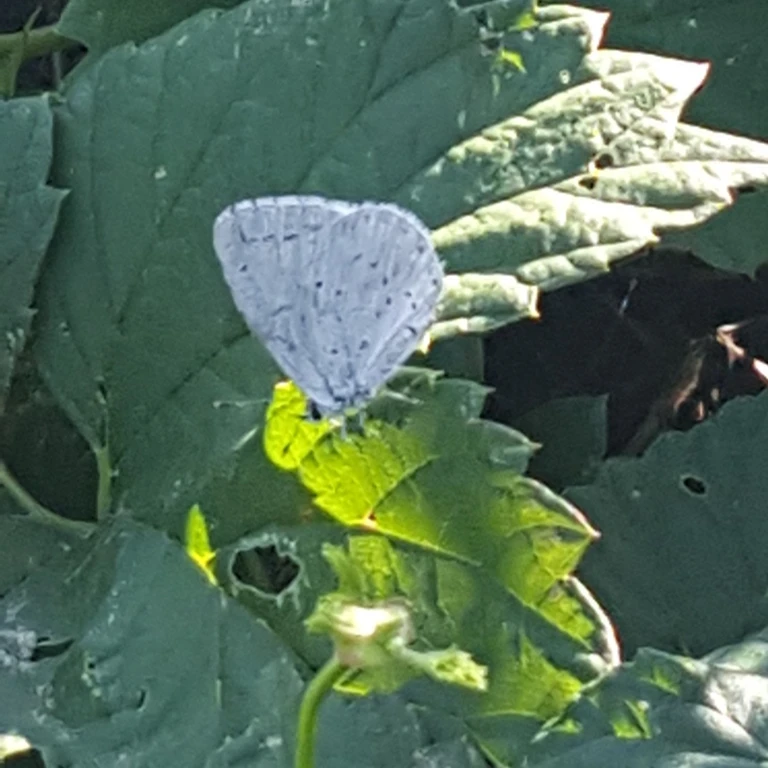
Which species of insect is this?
Celastrina argiolus
